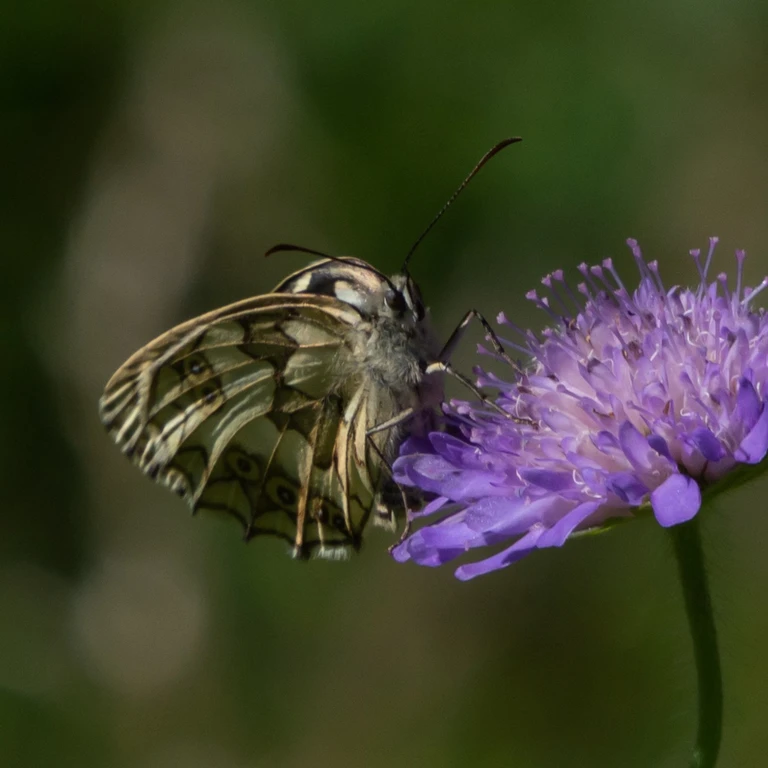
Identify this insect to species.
Melanargia galathea
